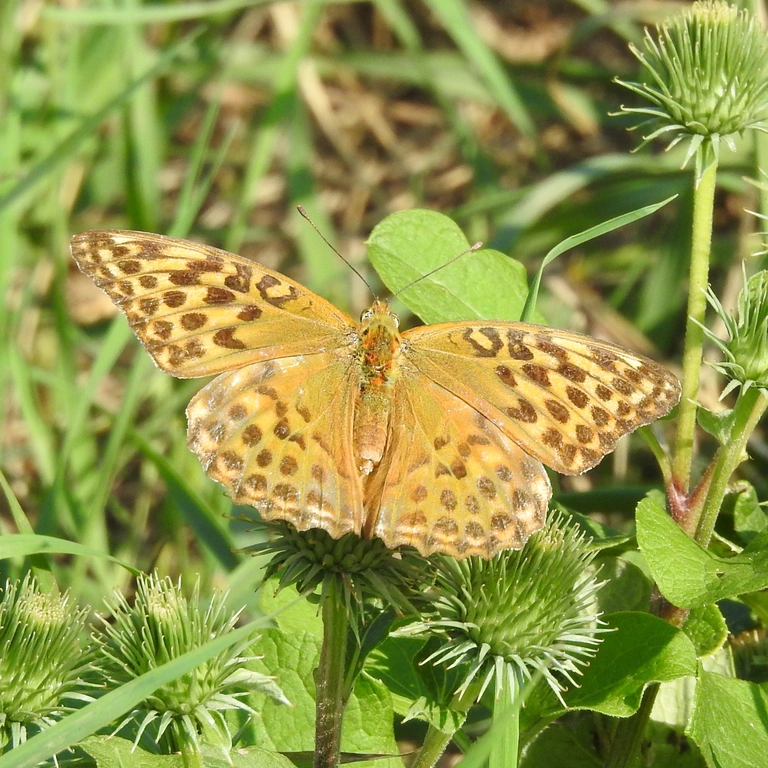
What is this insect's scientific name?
Argynnis paphia
